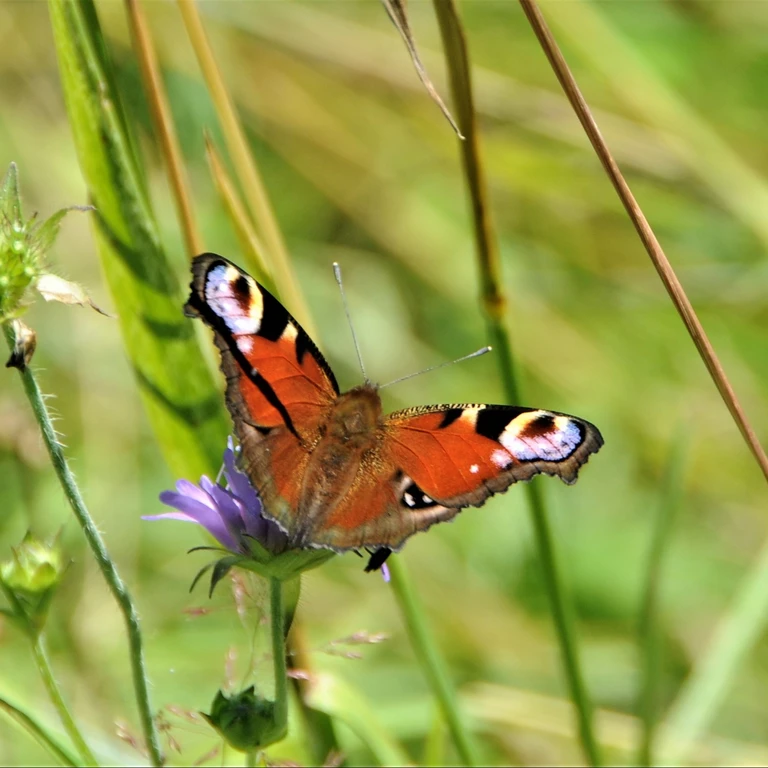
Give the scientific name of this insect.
Aglais io
